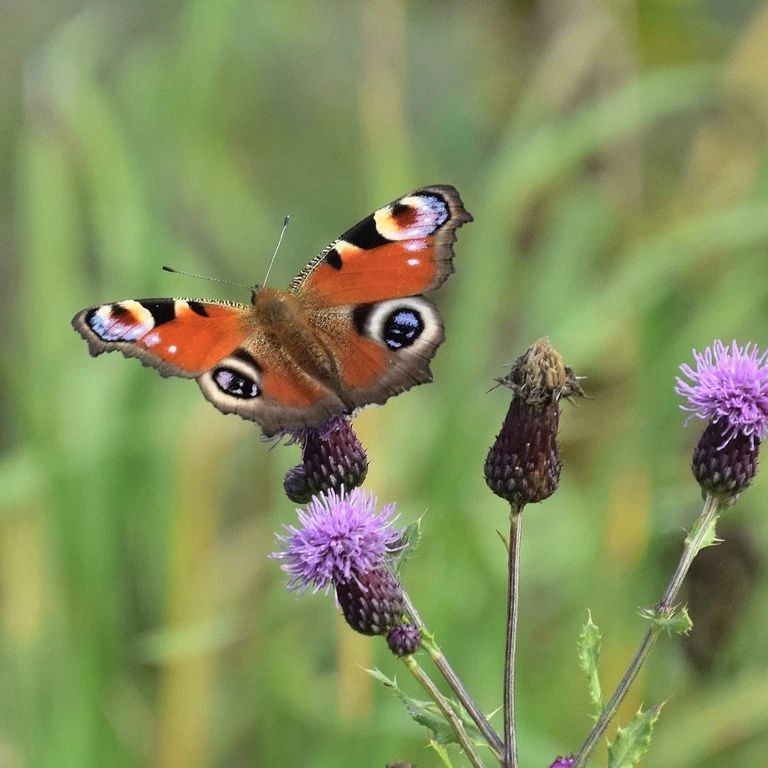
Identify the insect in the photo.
Aglais io
